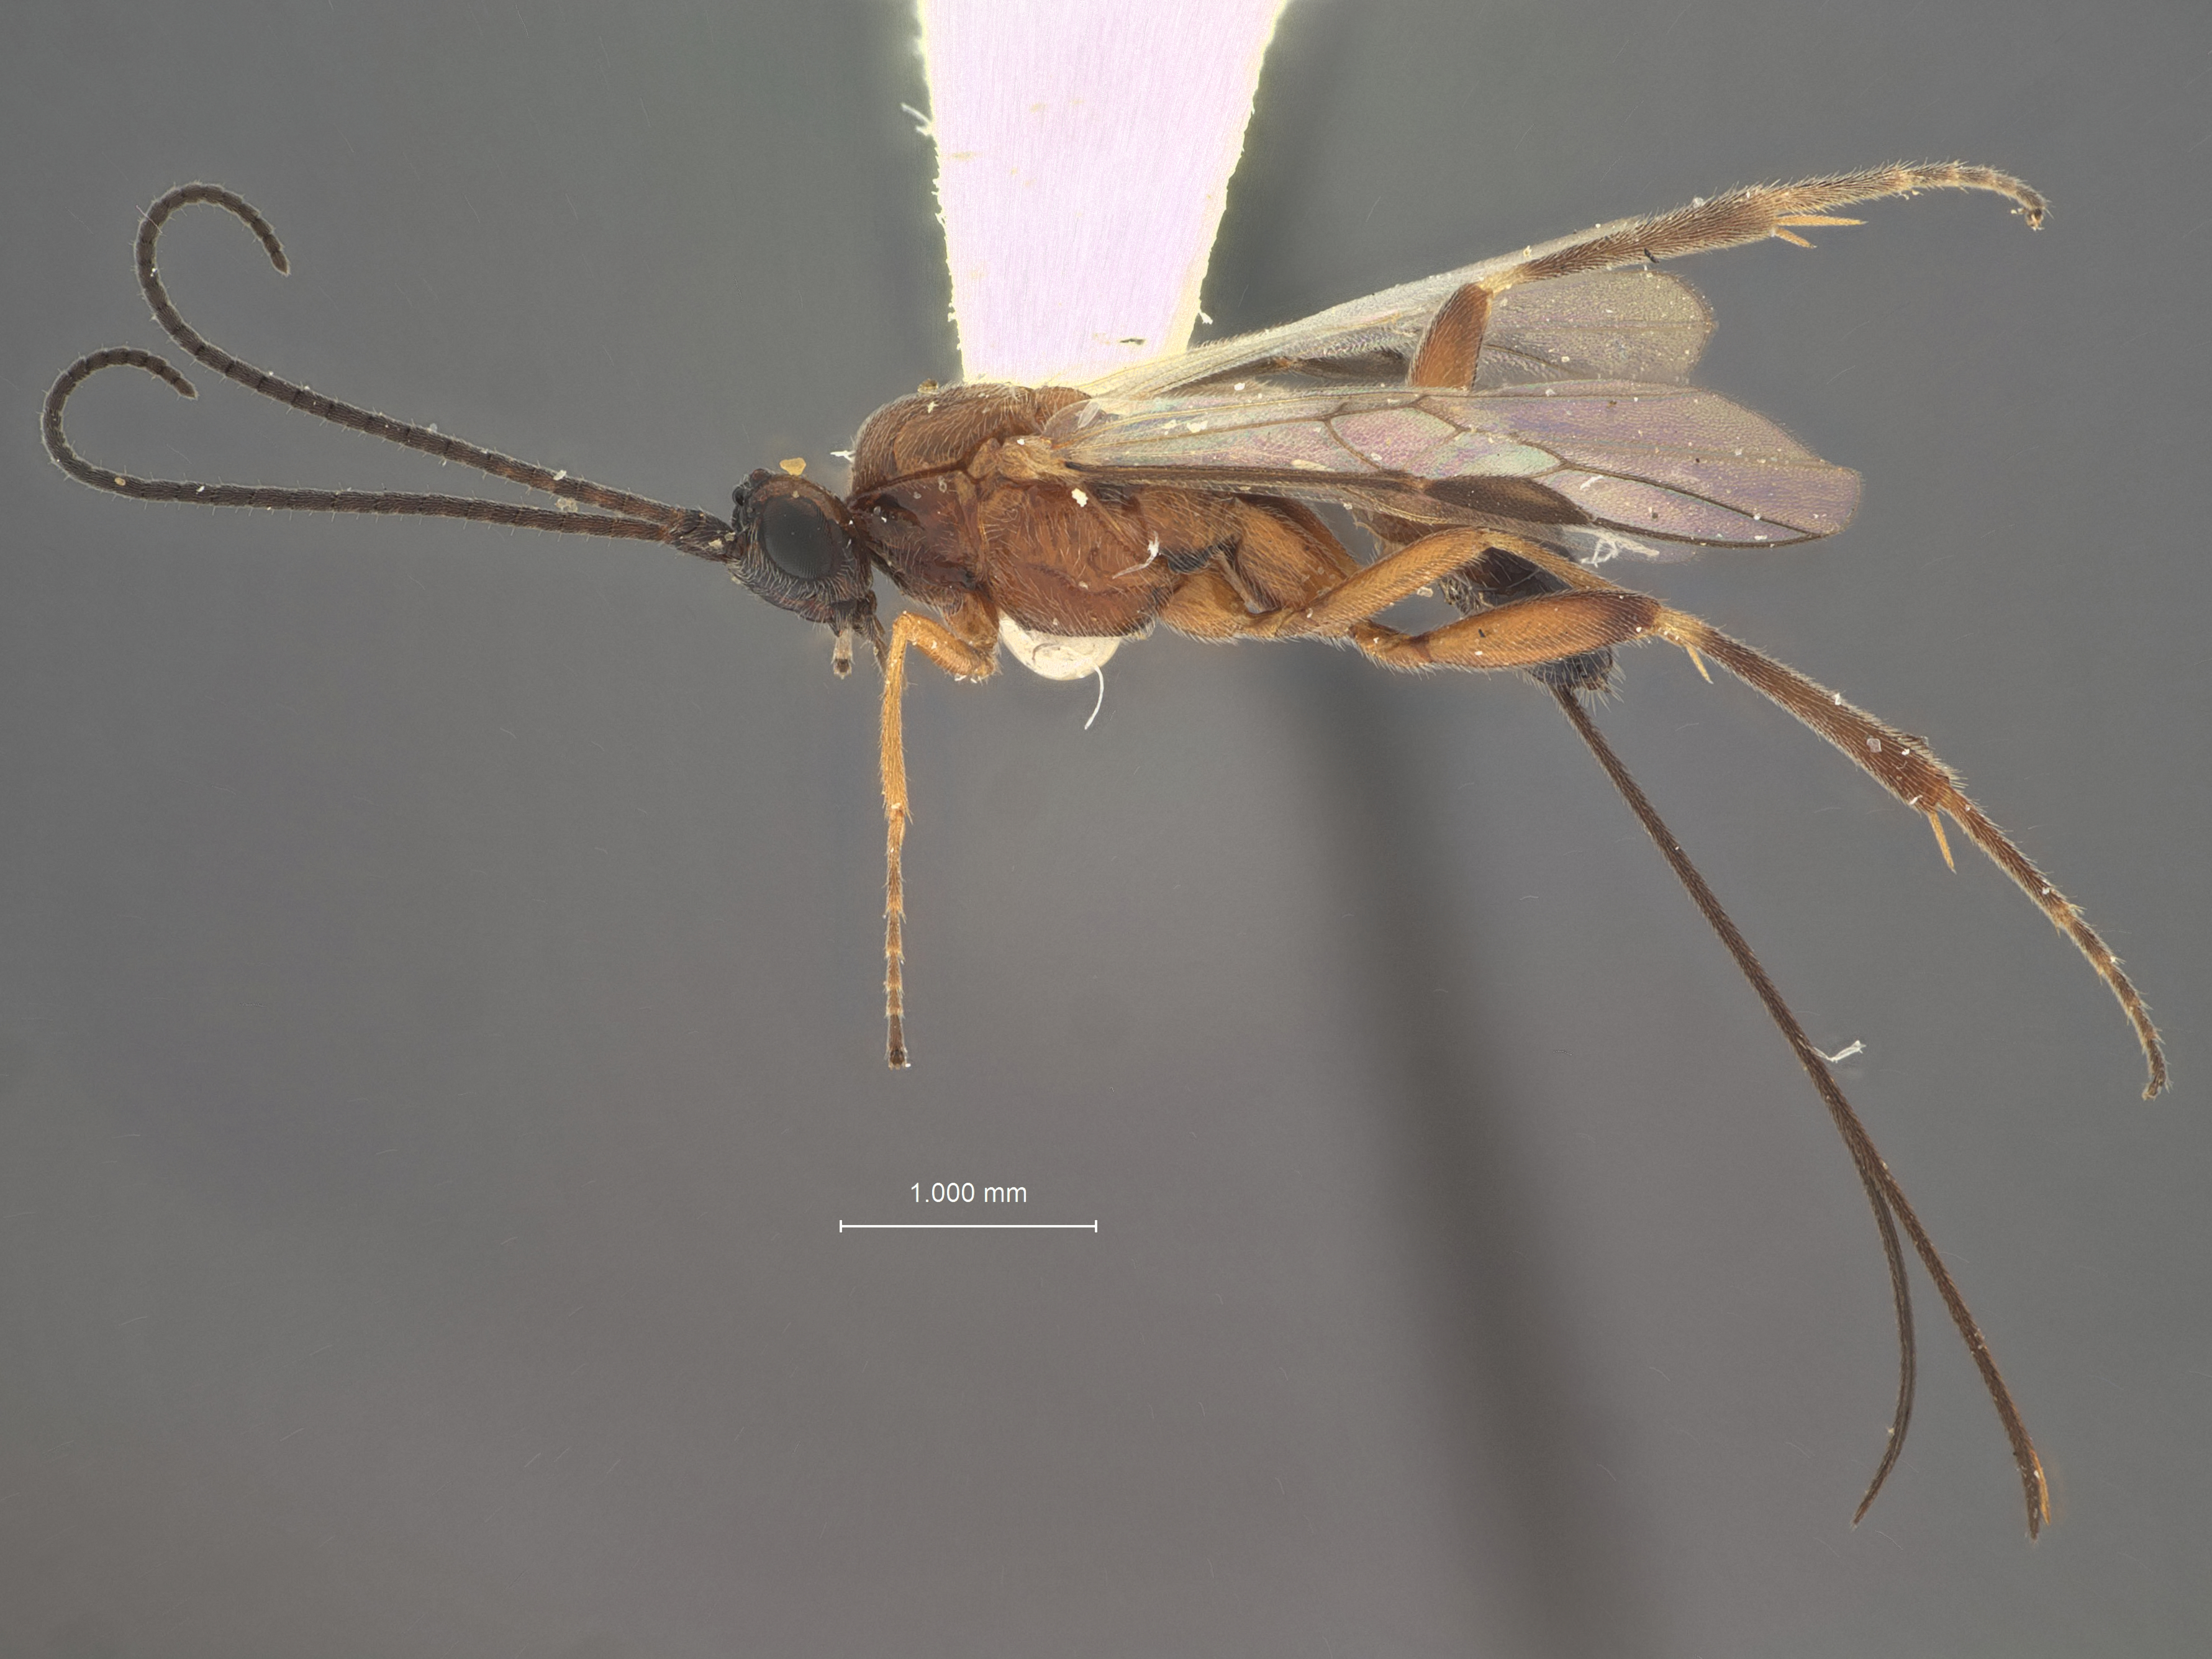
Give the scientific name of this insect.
Orgilus lepidus
